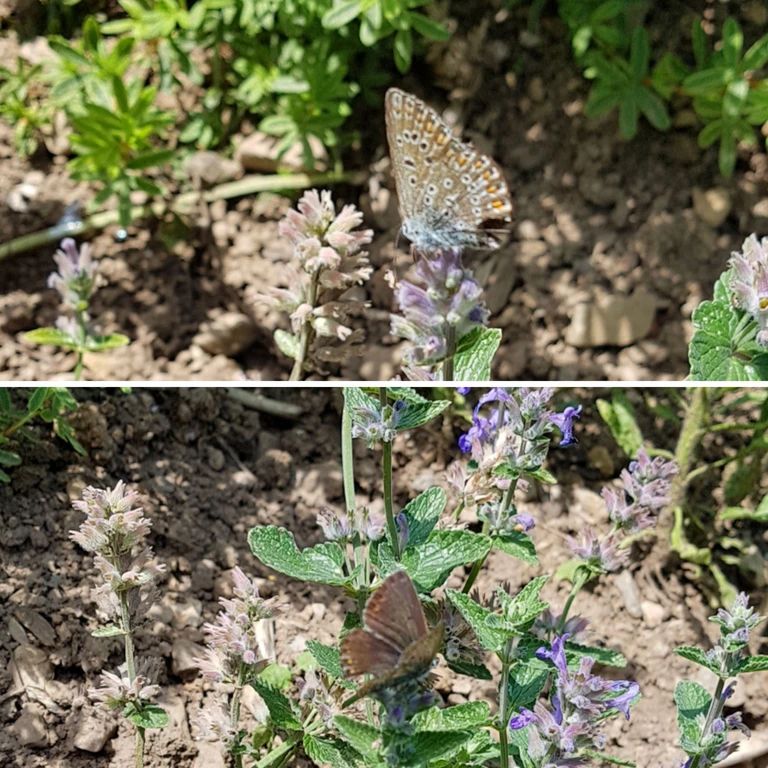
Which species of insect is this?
Polyommatus icarus
